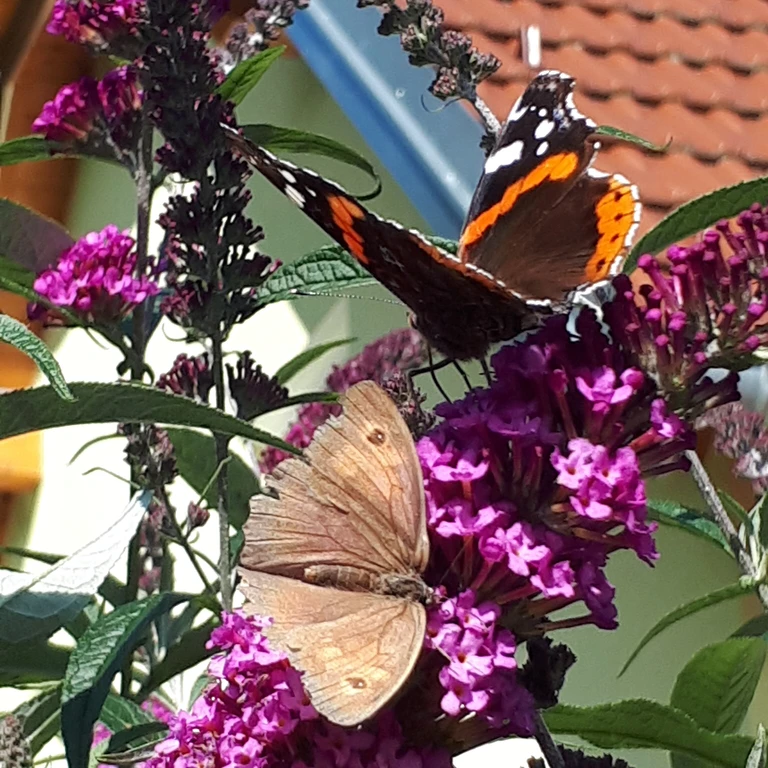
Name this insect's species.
Maniola jurtina
